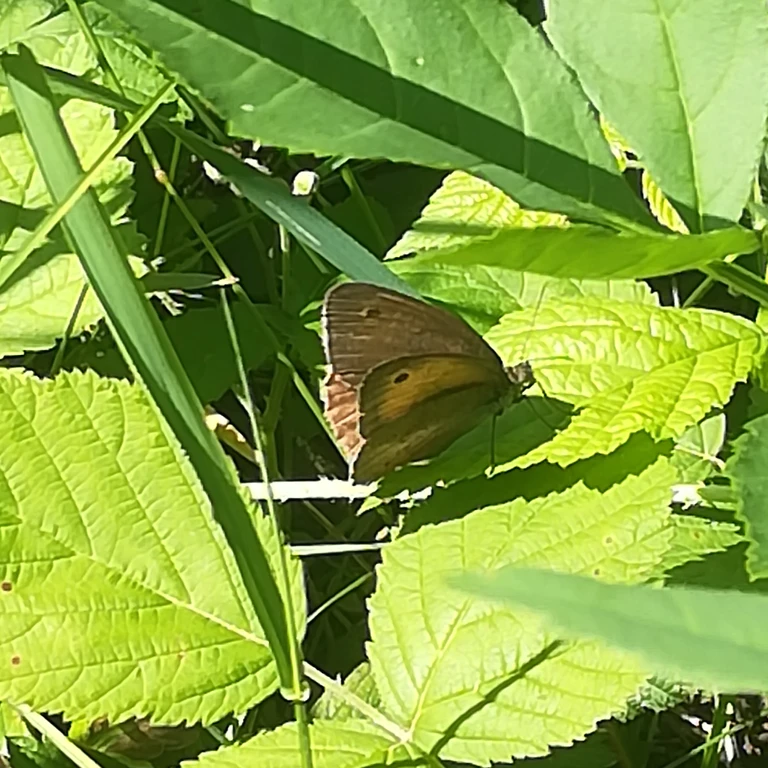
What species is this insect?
Maniola jurtina
